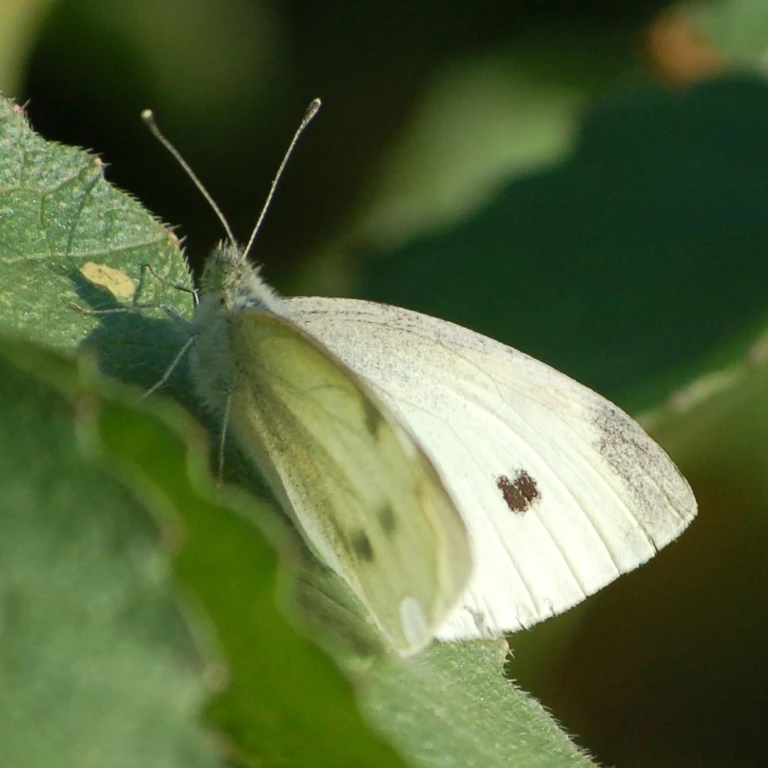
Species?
Pieris rapae
